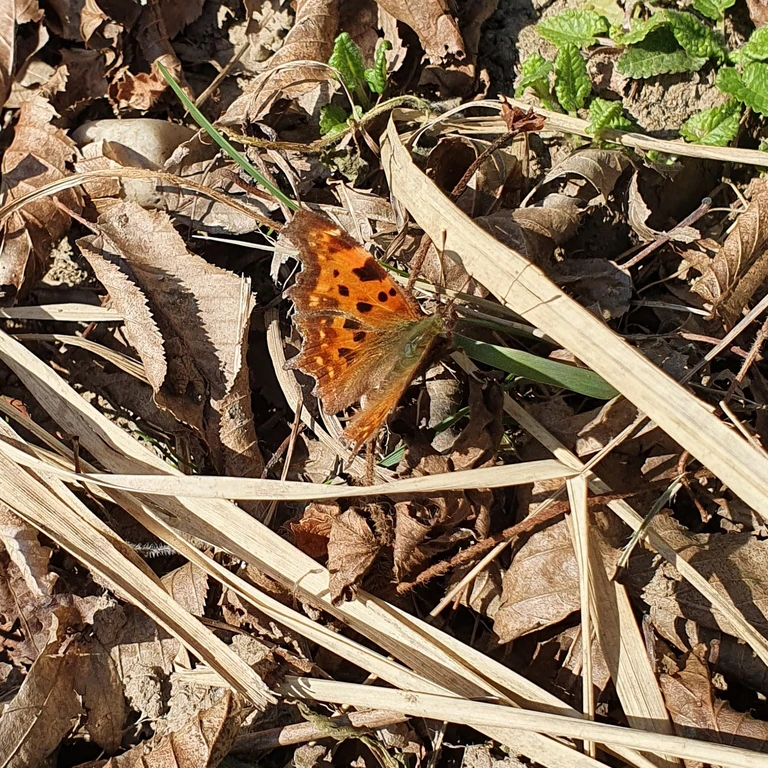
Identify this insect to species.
Polygonia c-album
